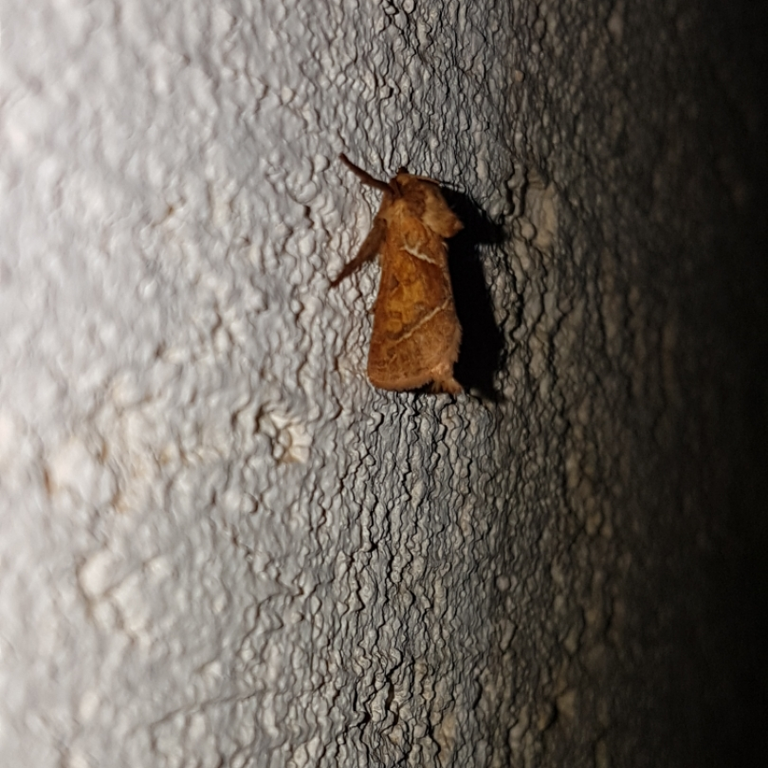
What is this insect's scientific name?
Triodia sylvina
